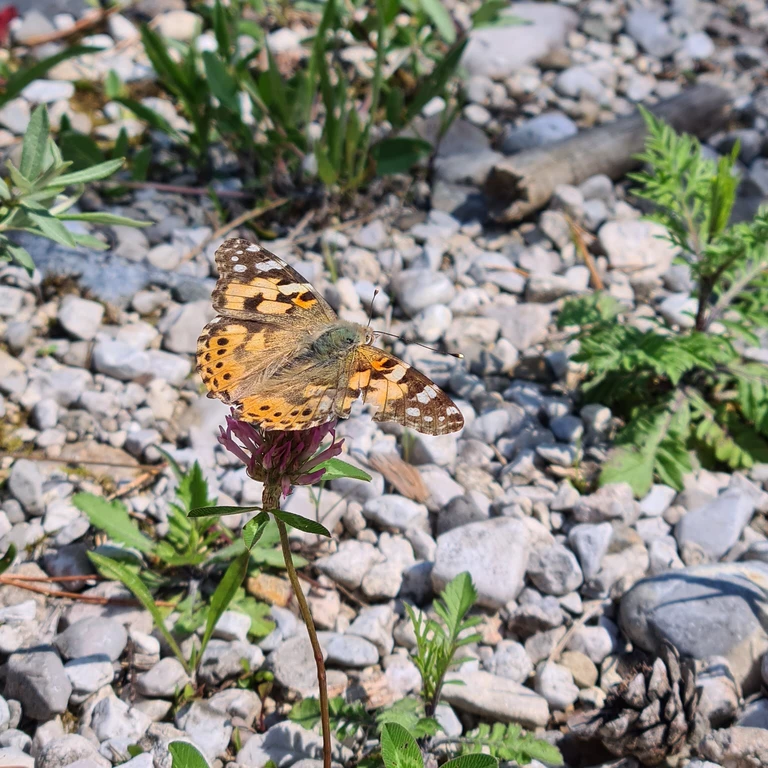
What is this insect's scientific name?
Vanessa cardui
